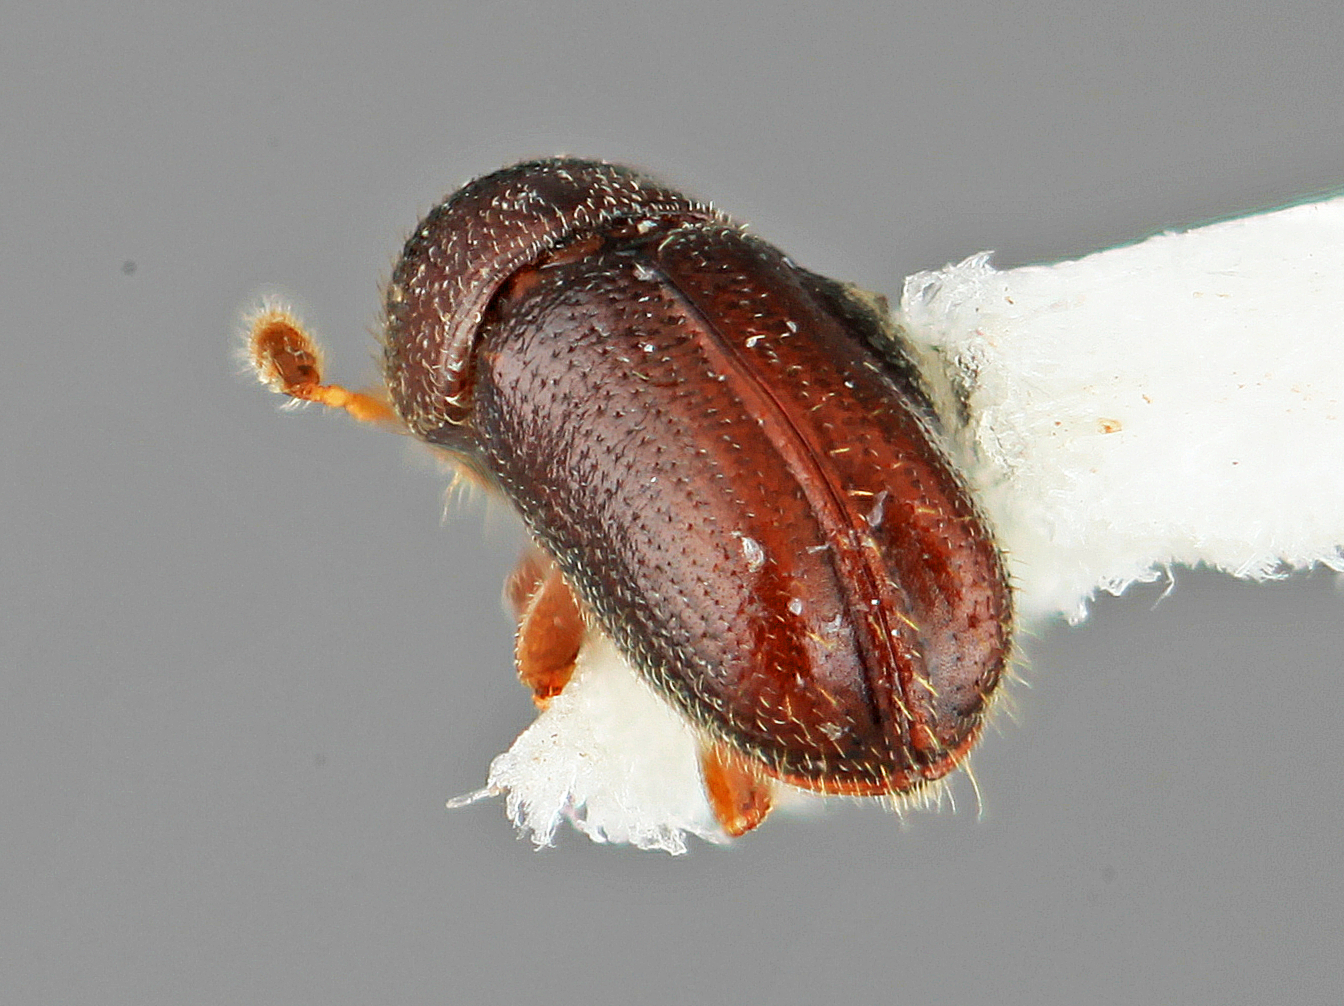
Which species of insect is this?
Pityophthorus reticulatus
